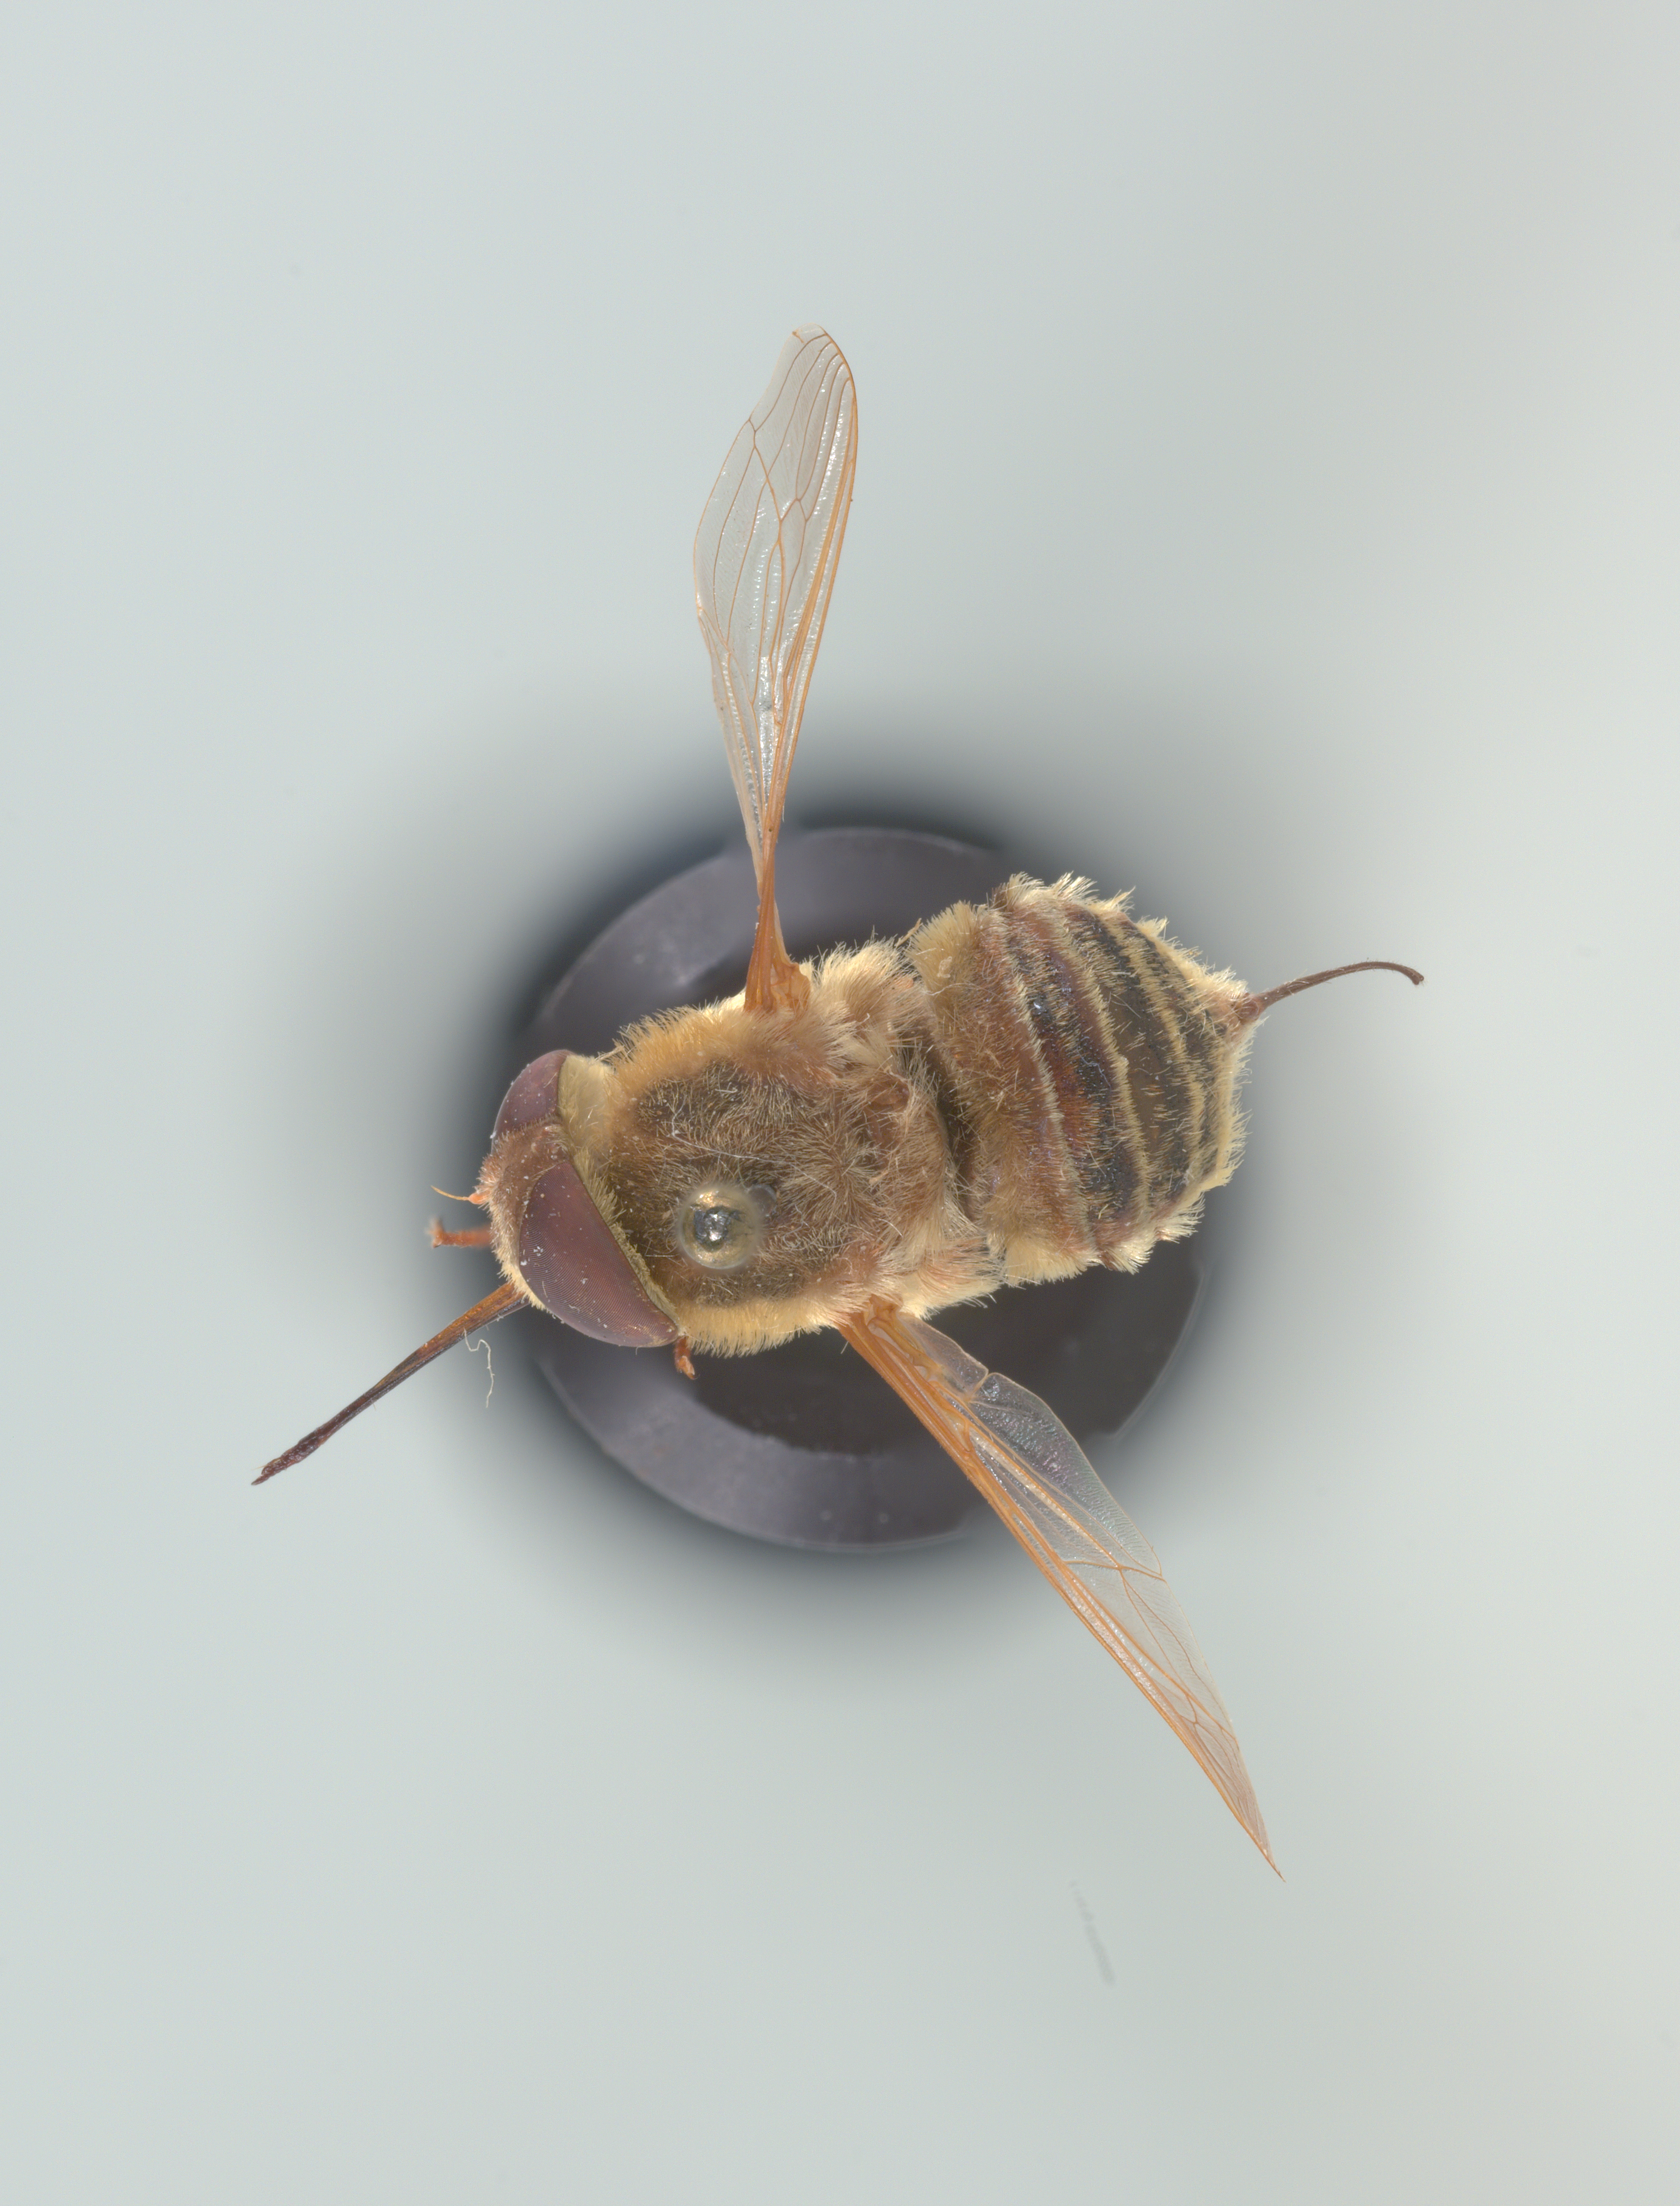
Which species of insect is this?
Neorhynchocephalus volaticus
